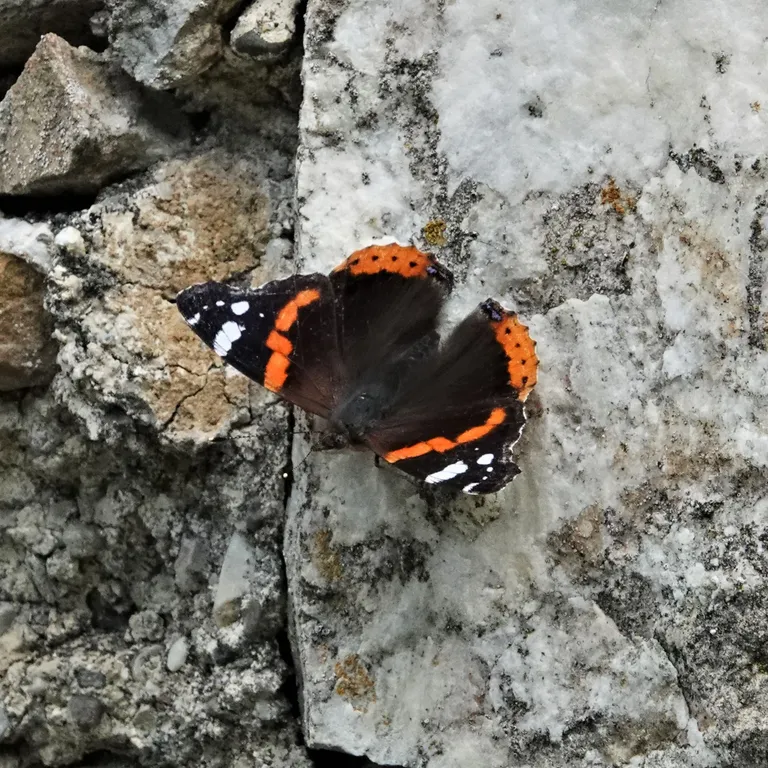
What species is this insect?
Vanessa atalanta
